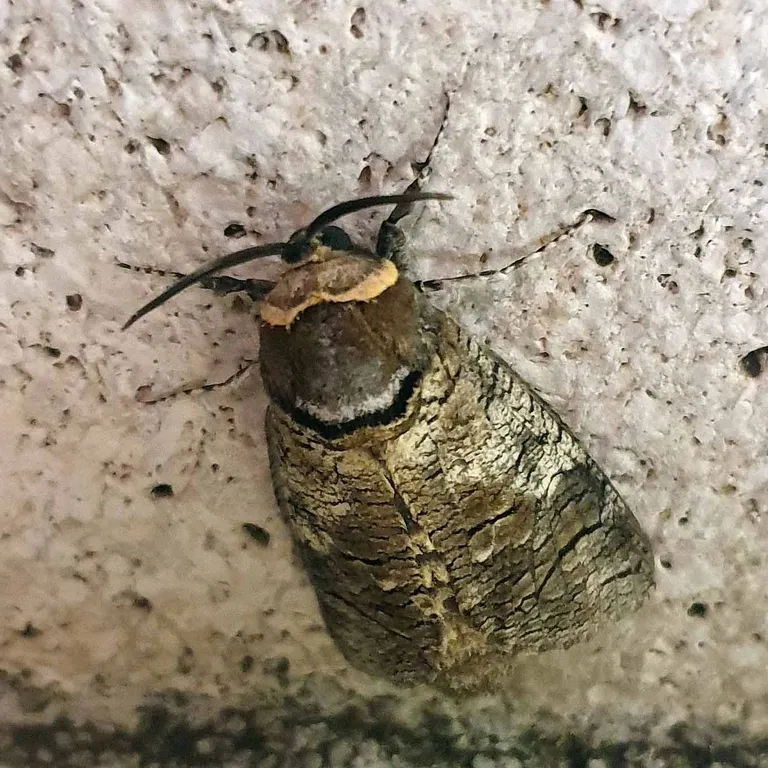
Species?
Cossus cossus
